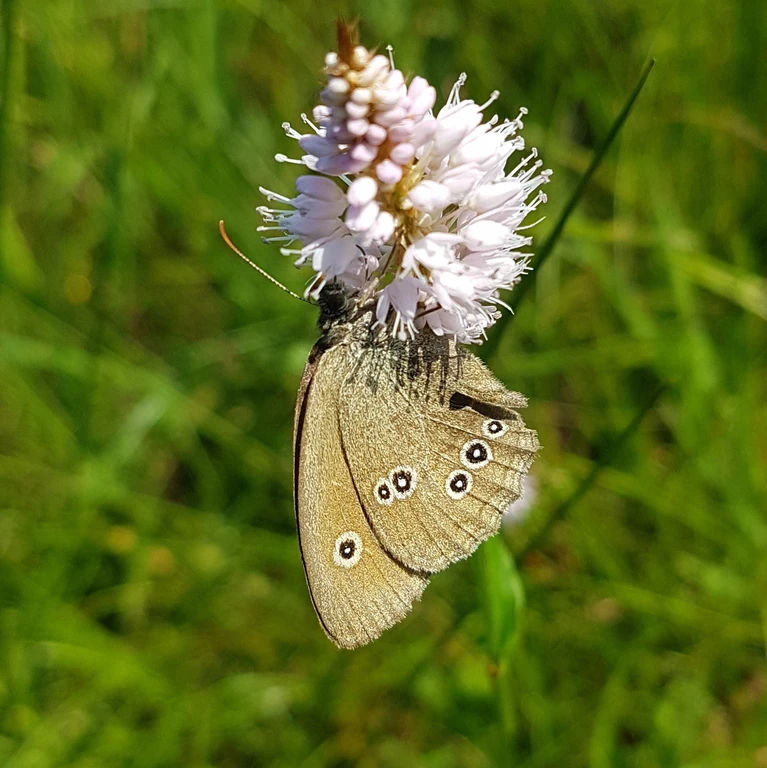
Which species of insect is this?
Aphantopus hyperantus
